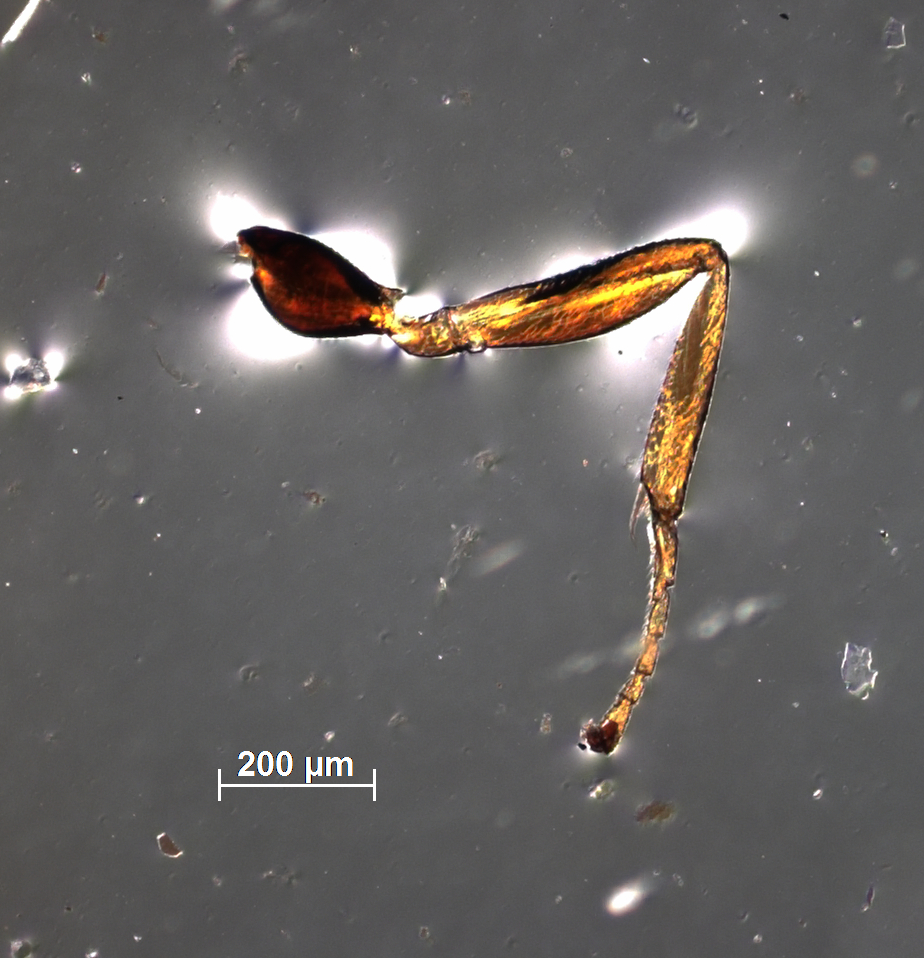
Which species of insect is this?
Pachyneuron bakrotus
